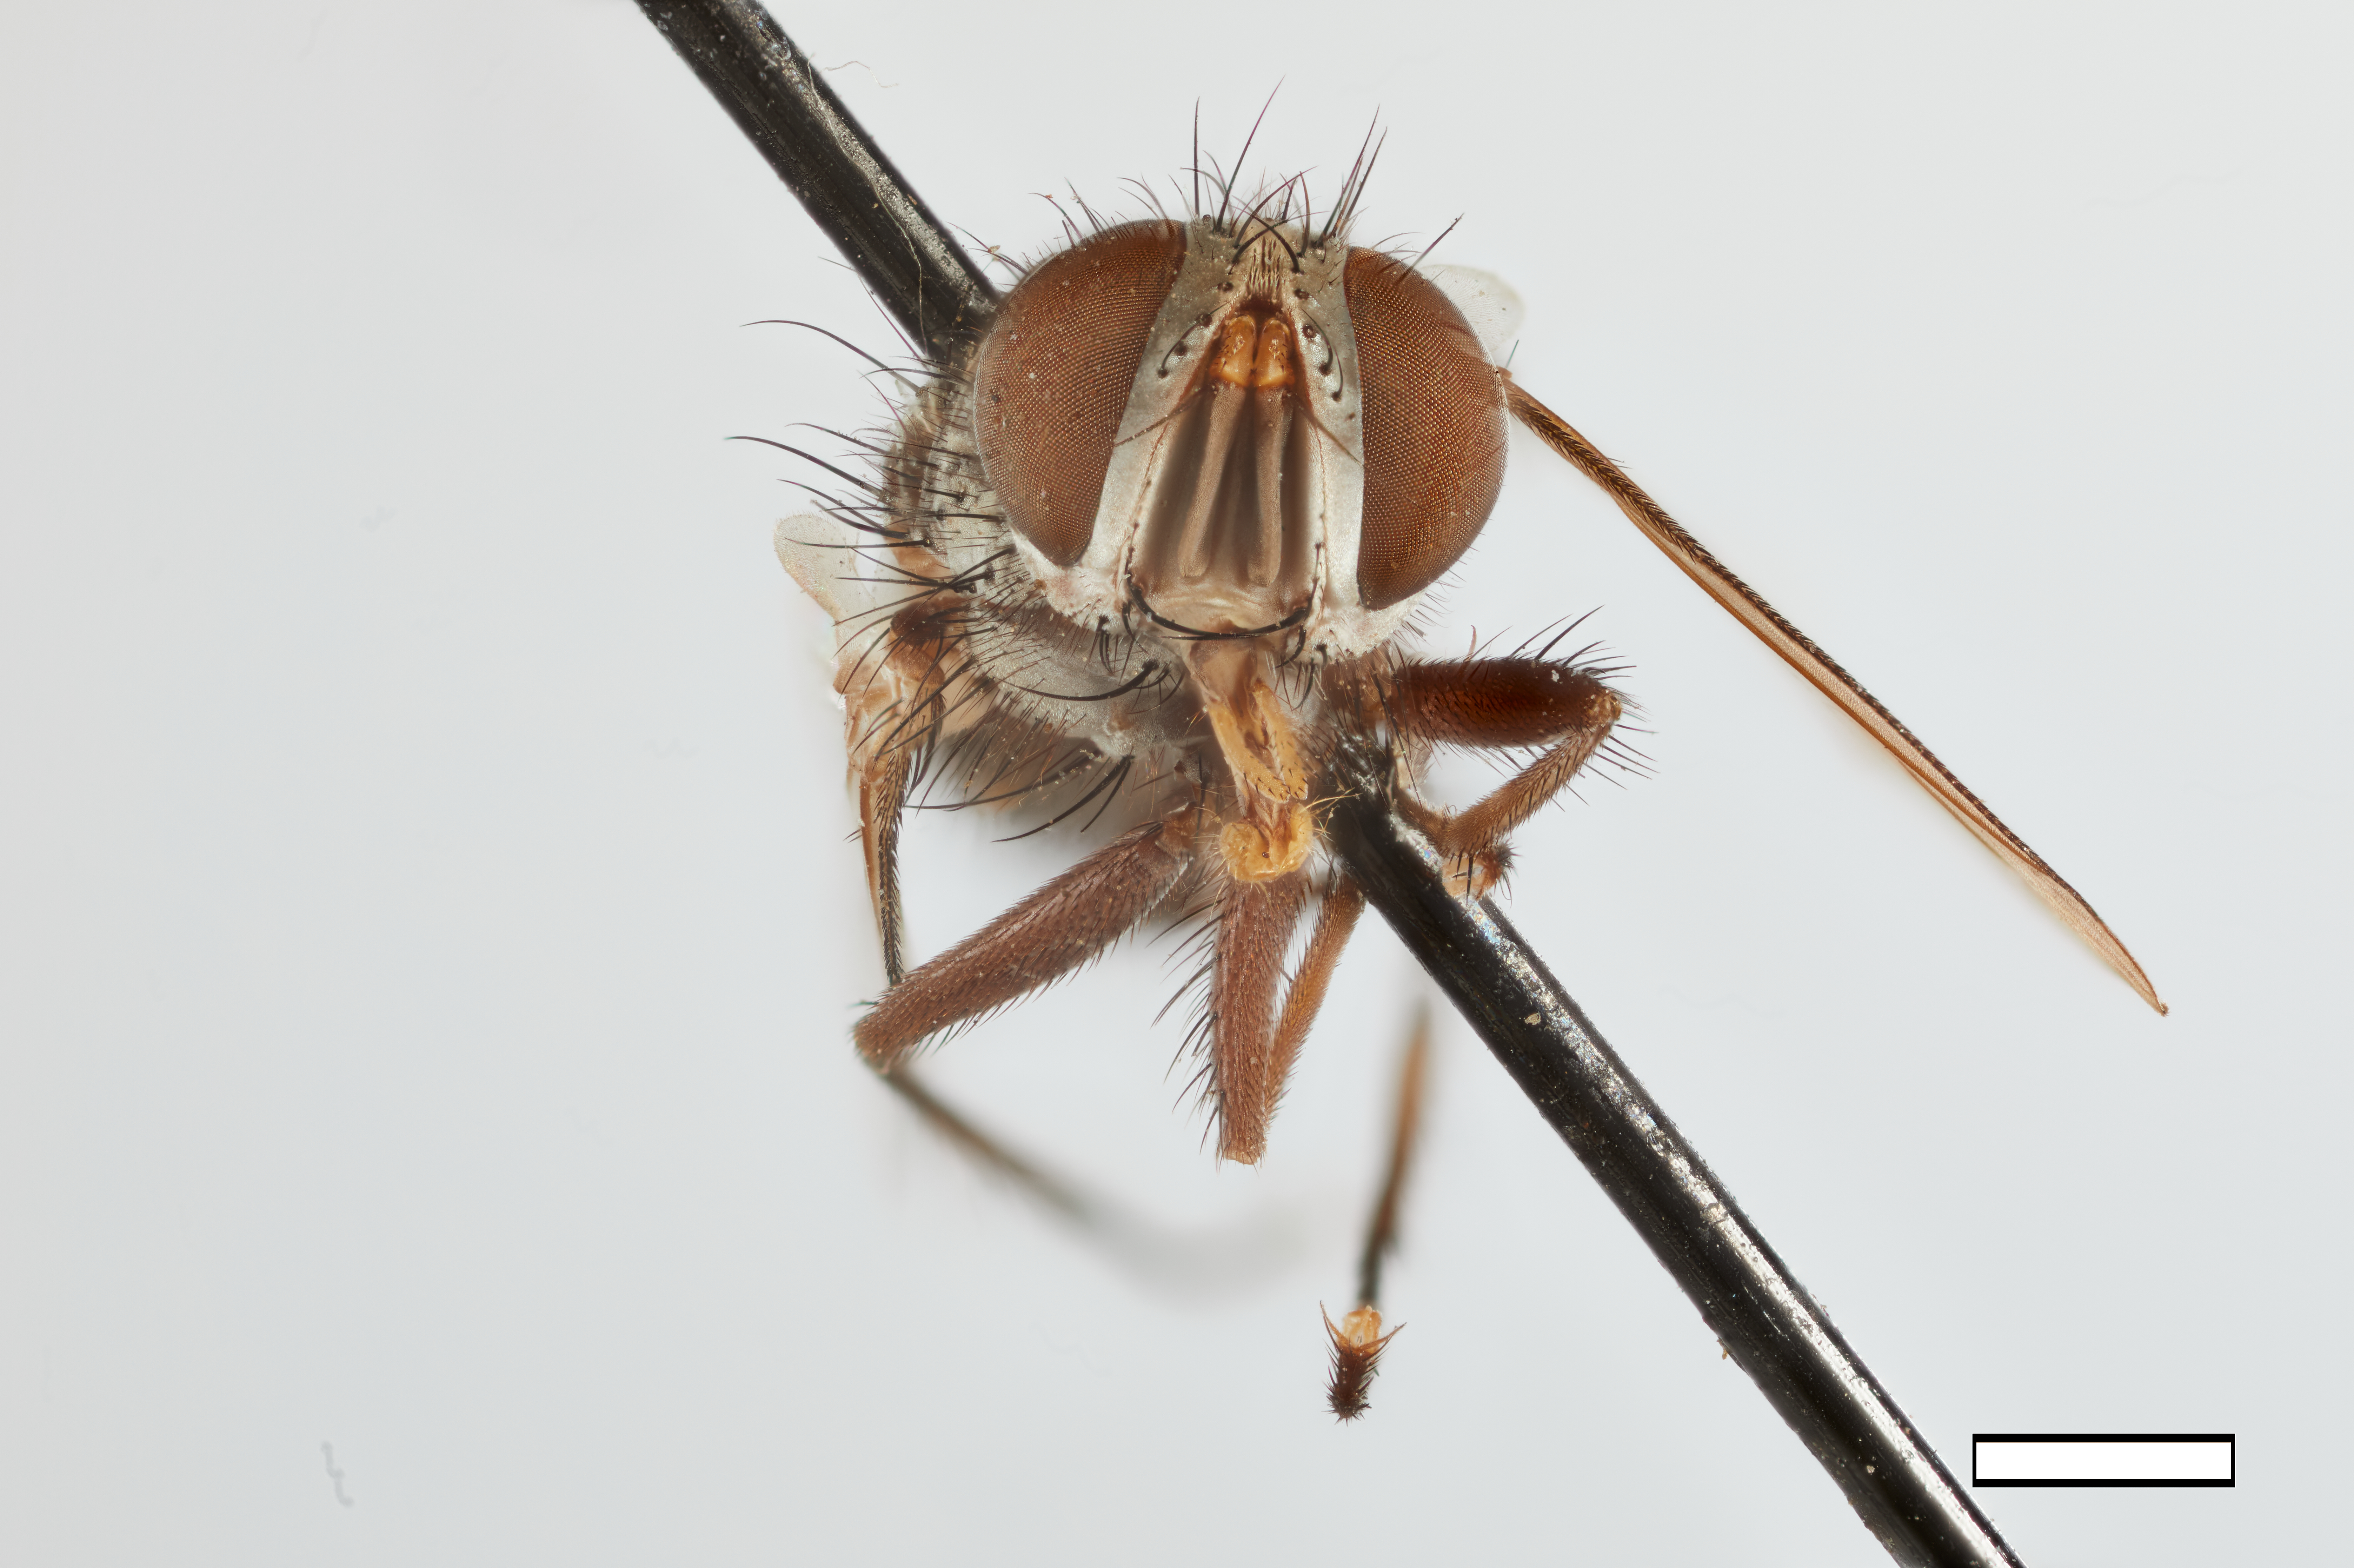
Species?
Exorista ceratomiae
